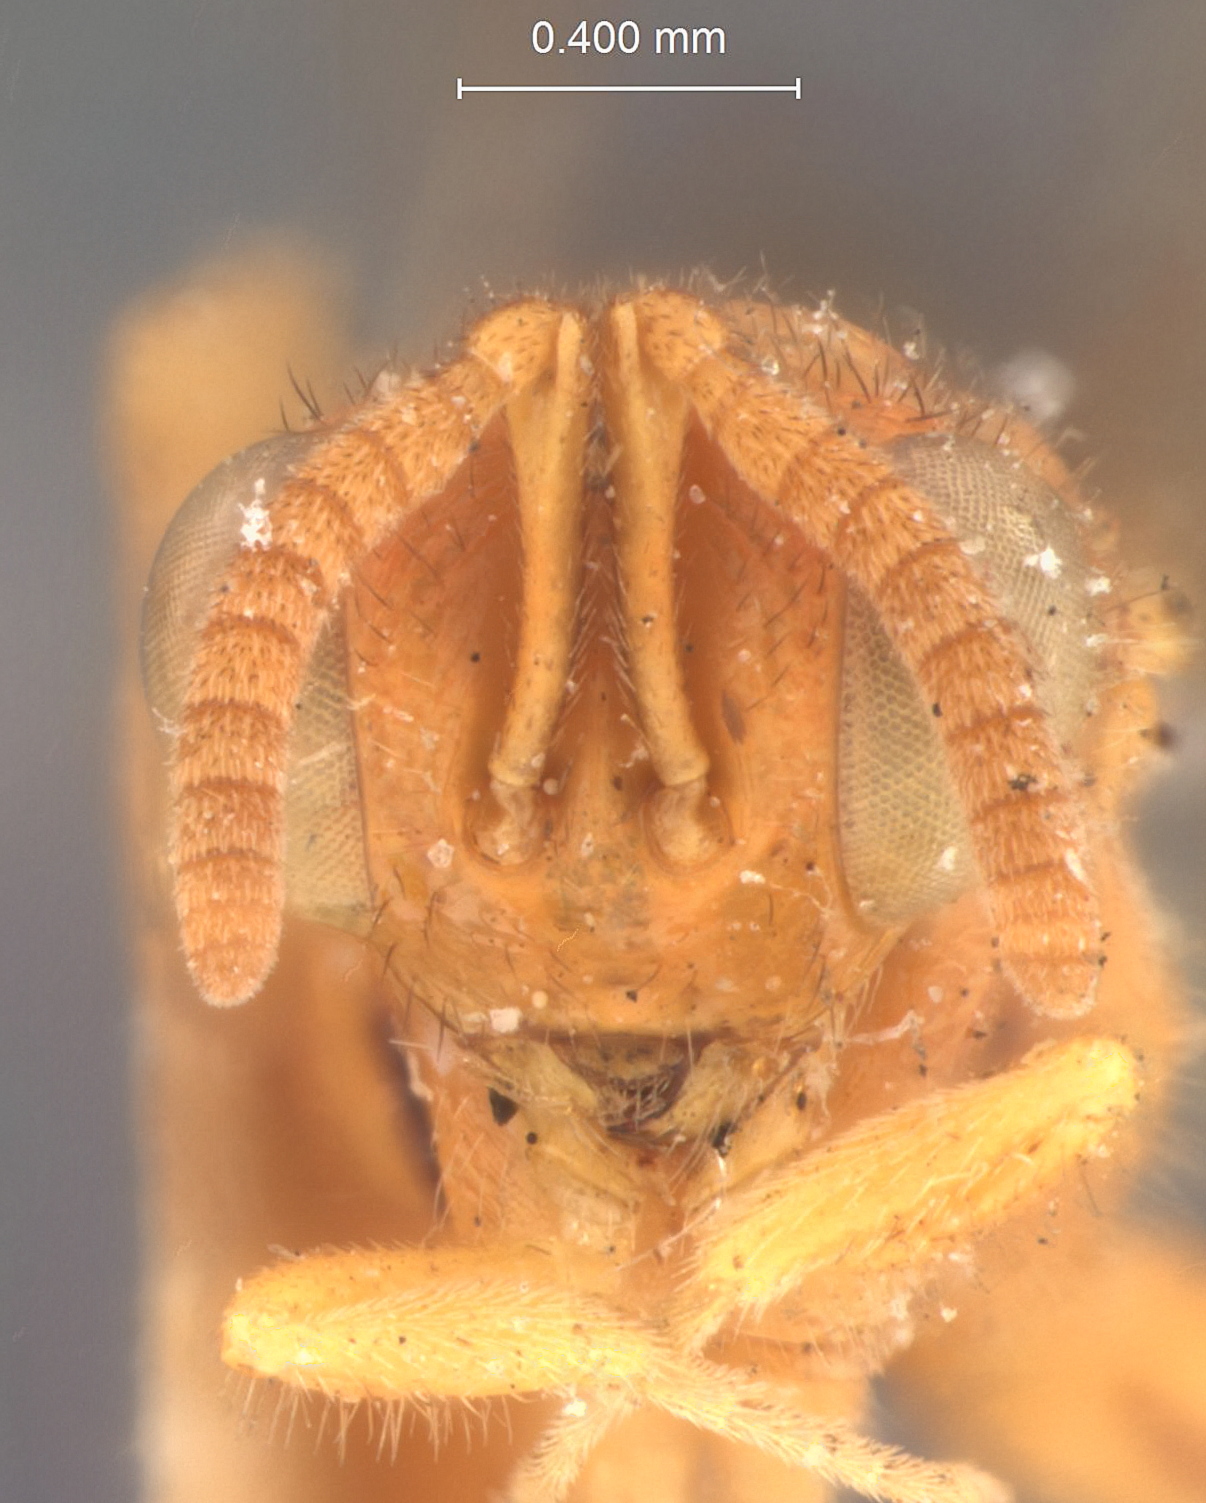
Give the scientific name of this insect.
Spilochalcis clora
